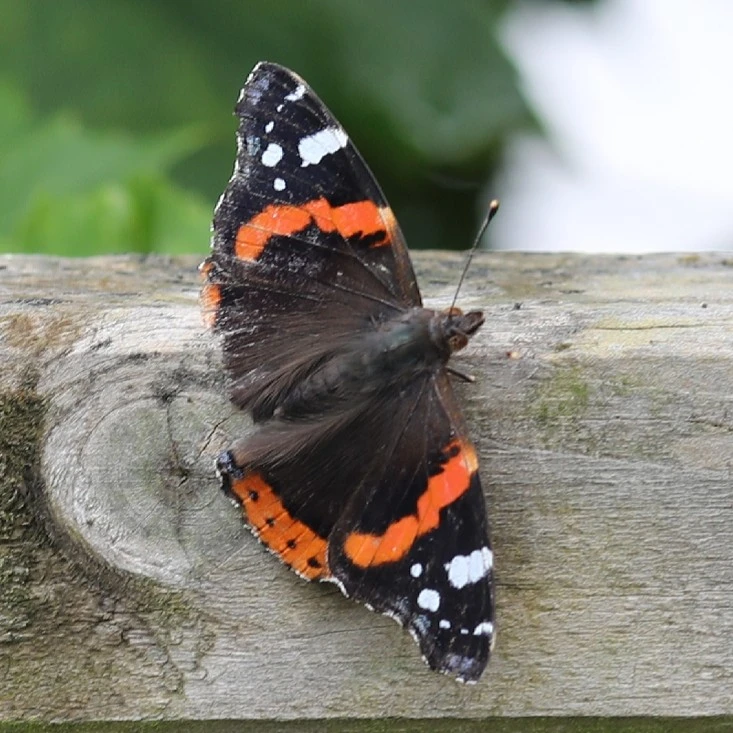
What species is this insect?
Vanessa atalanta
